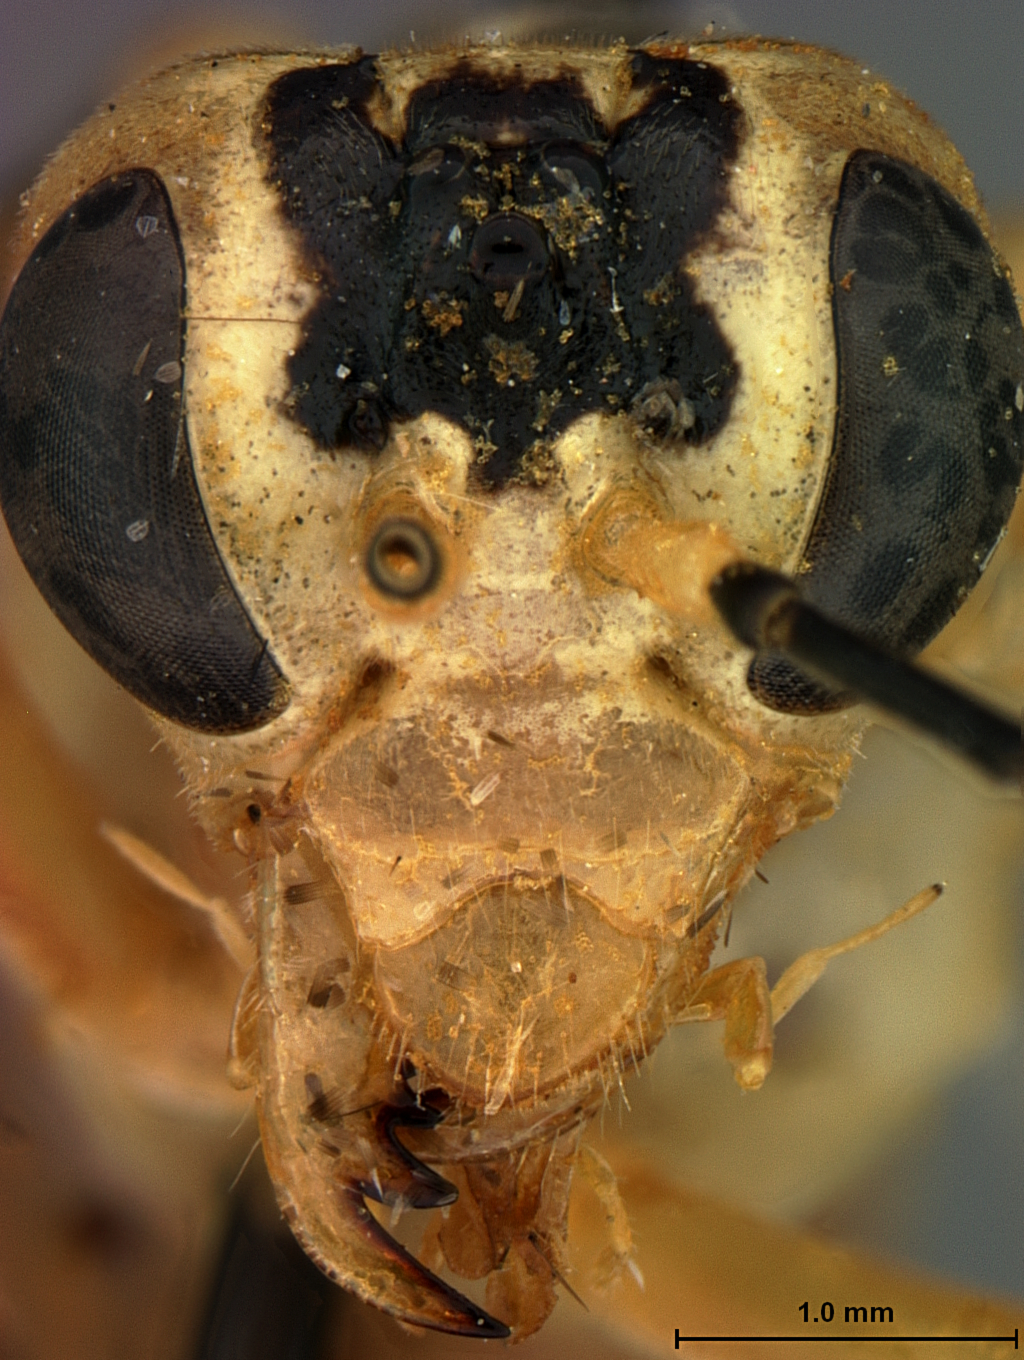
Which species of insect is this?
Tenthredo kongauana
